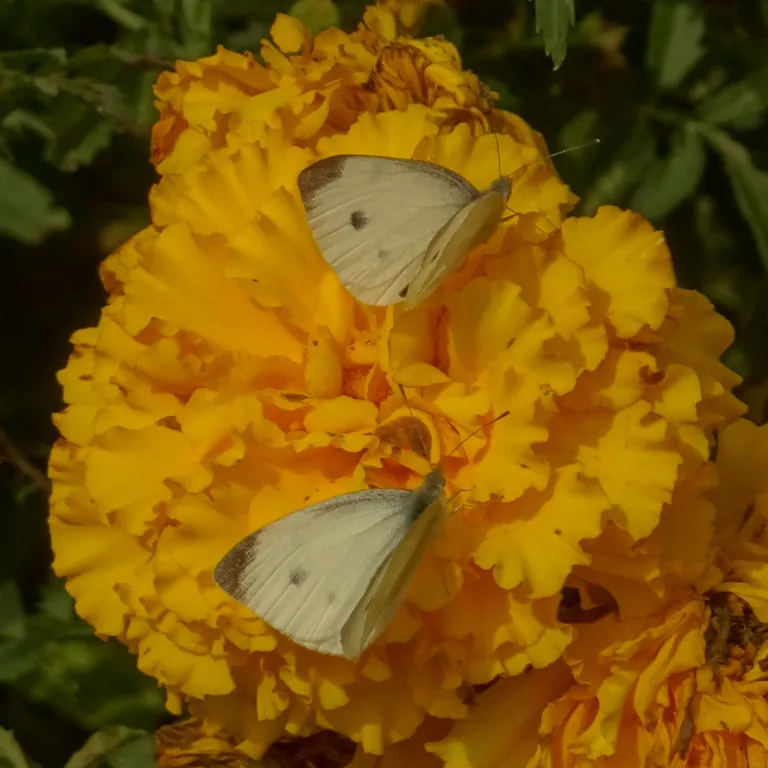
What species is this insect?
Pieris rapae
